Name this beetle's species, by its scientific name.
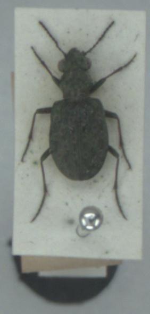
Elaphrus riparius
